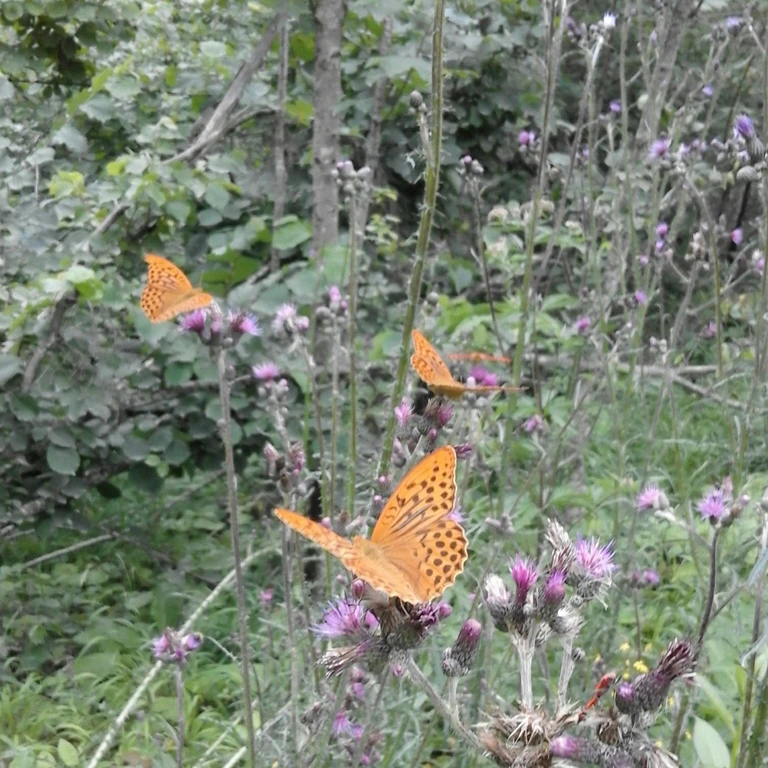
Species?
Argynnis paphia
